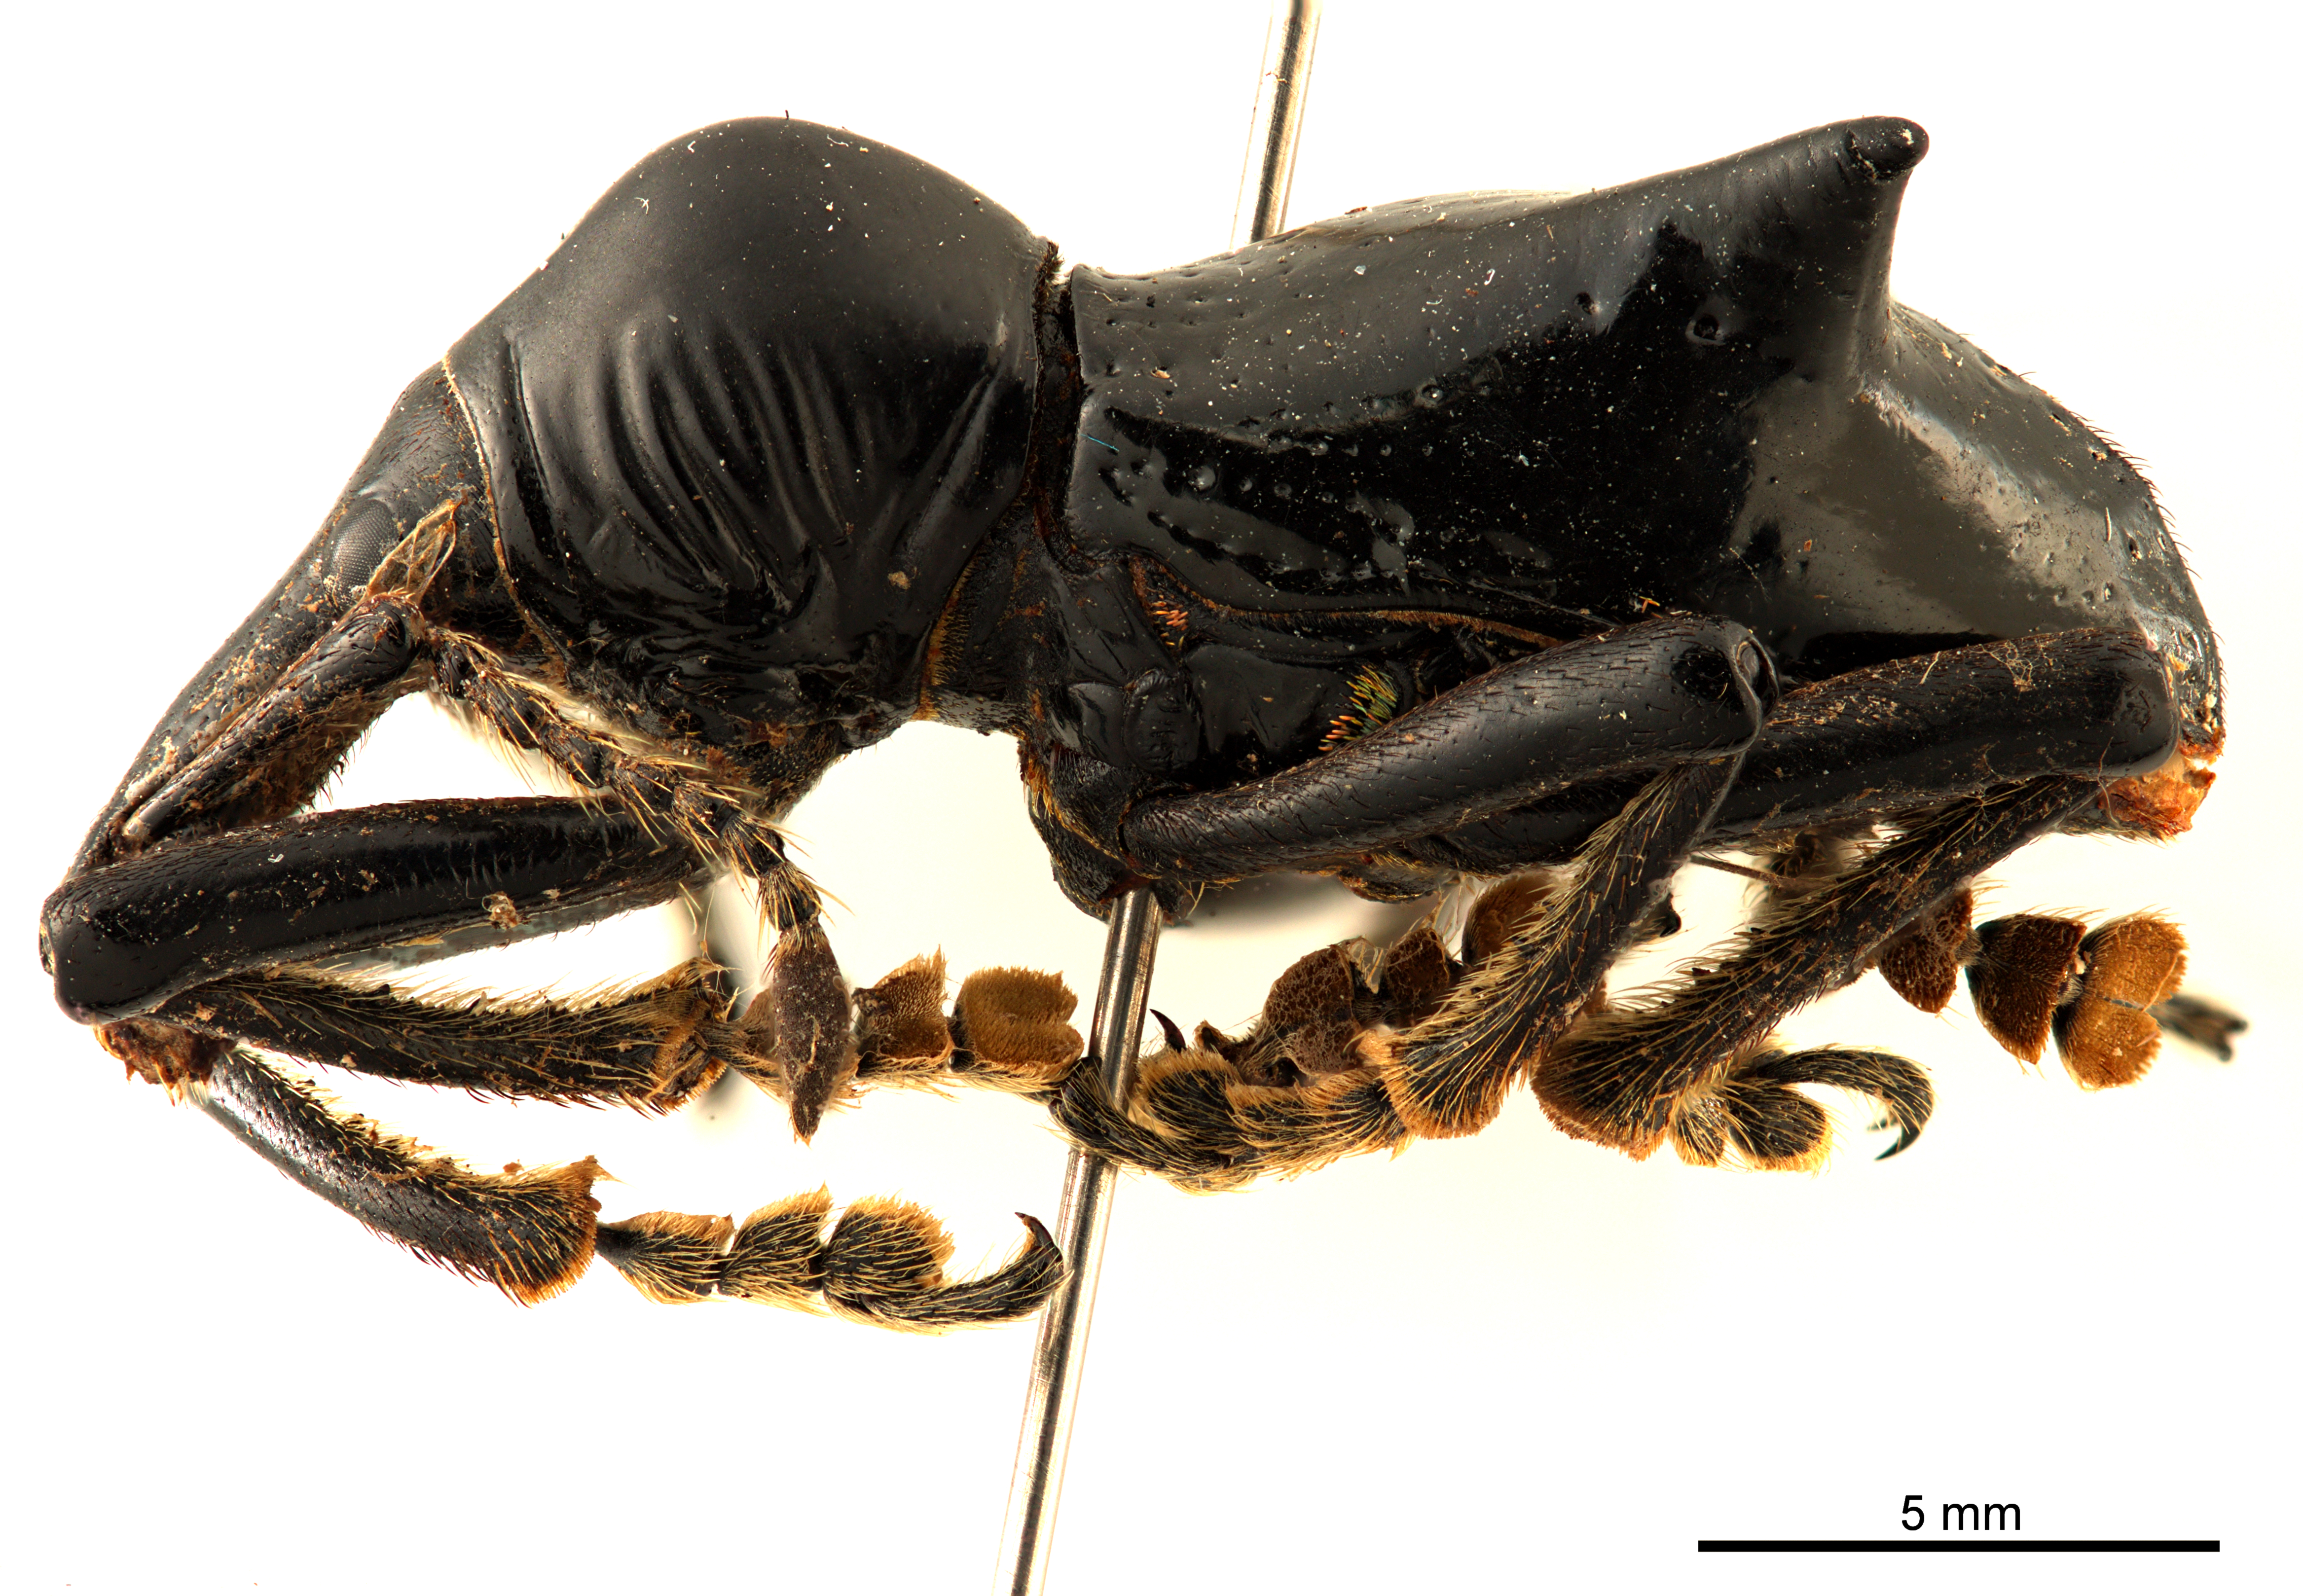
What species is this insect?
Gymnopholus weiskei
